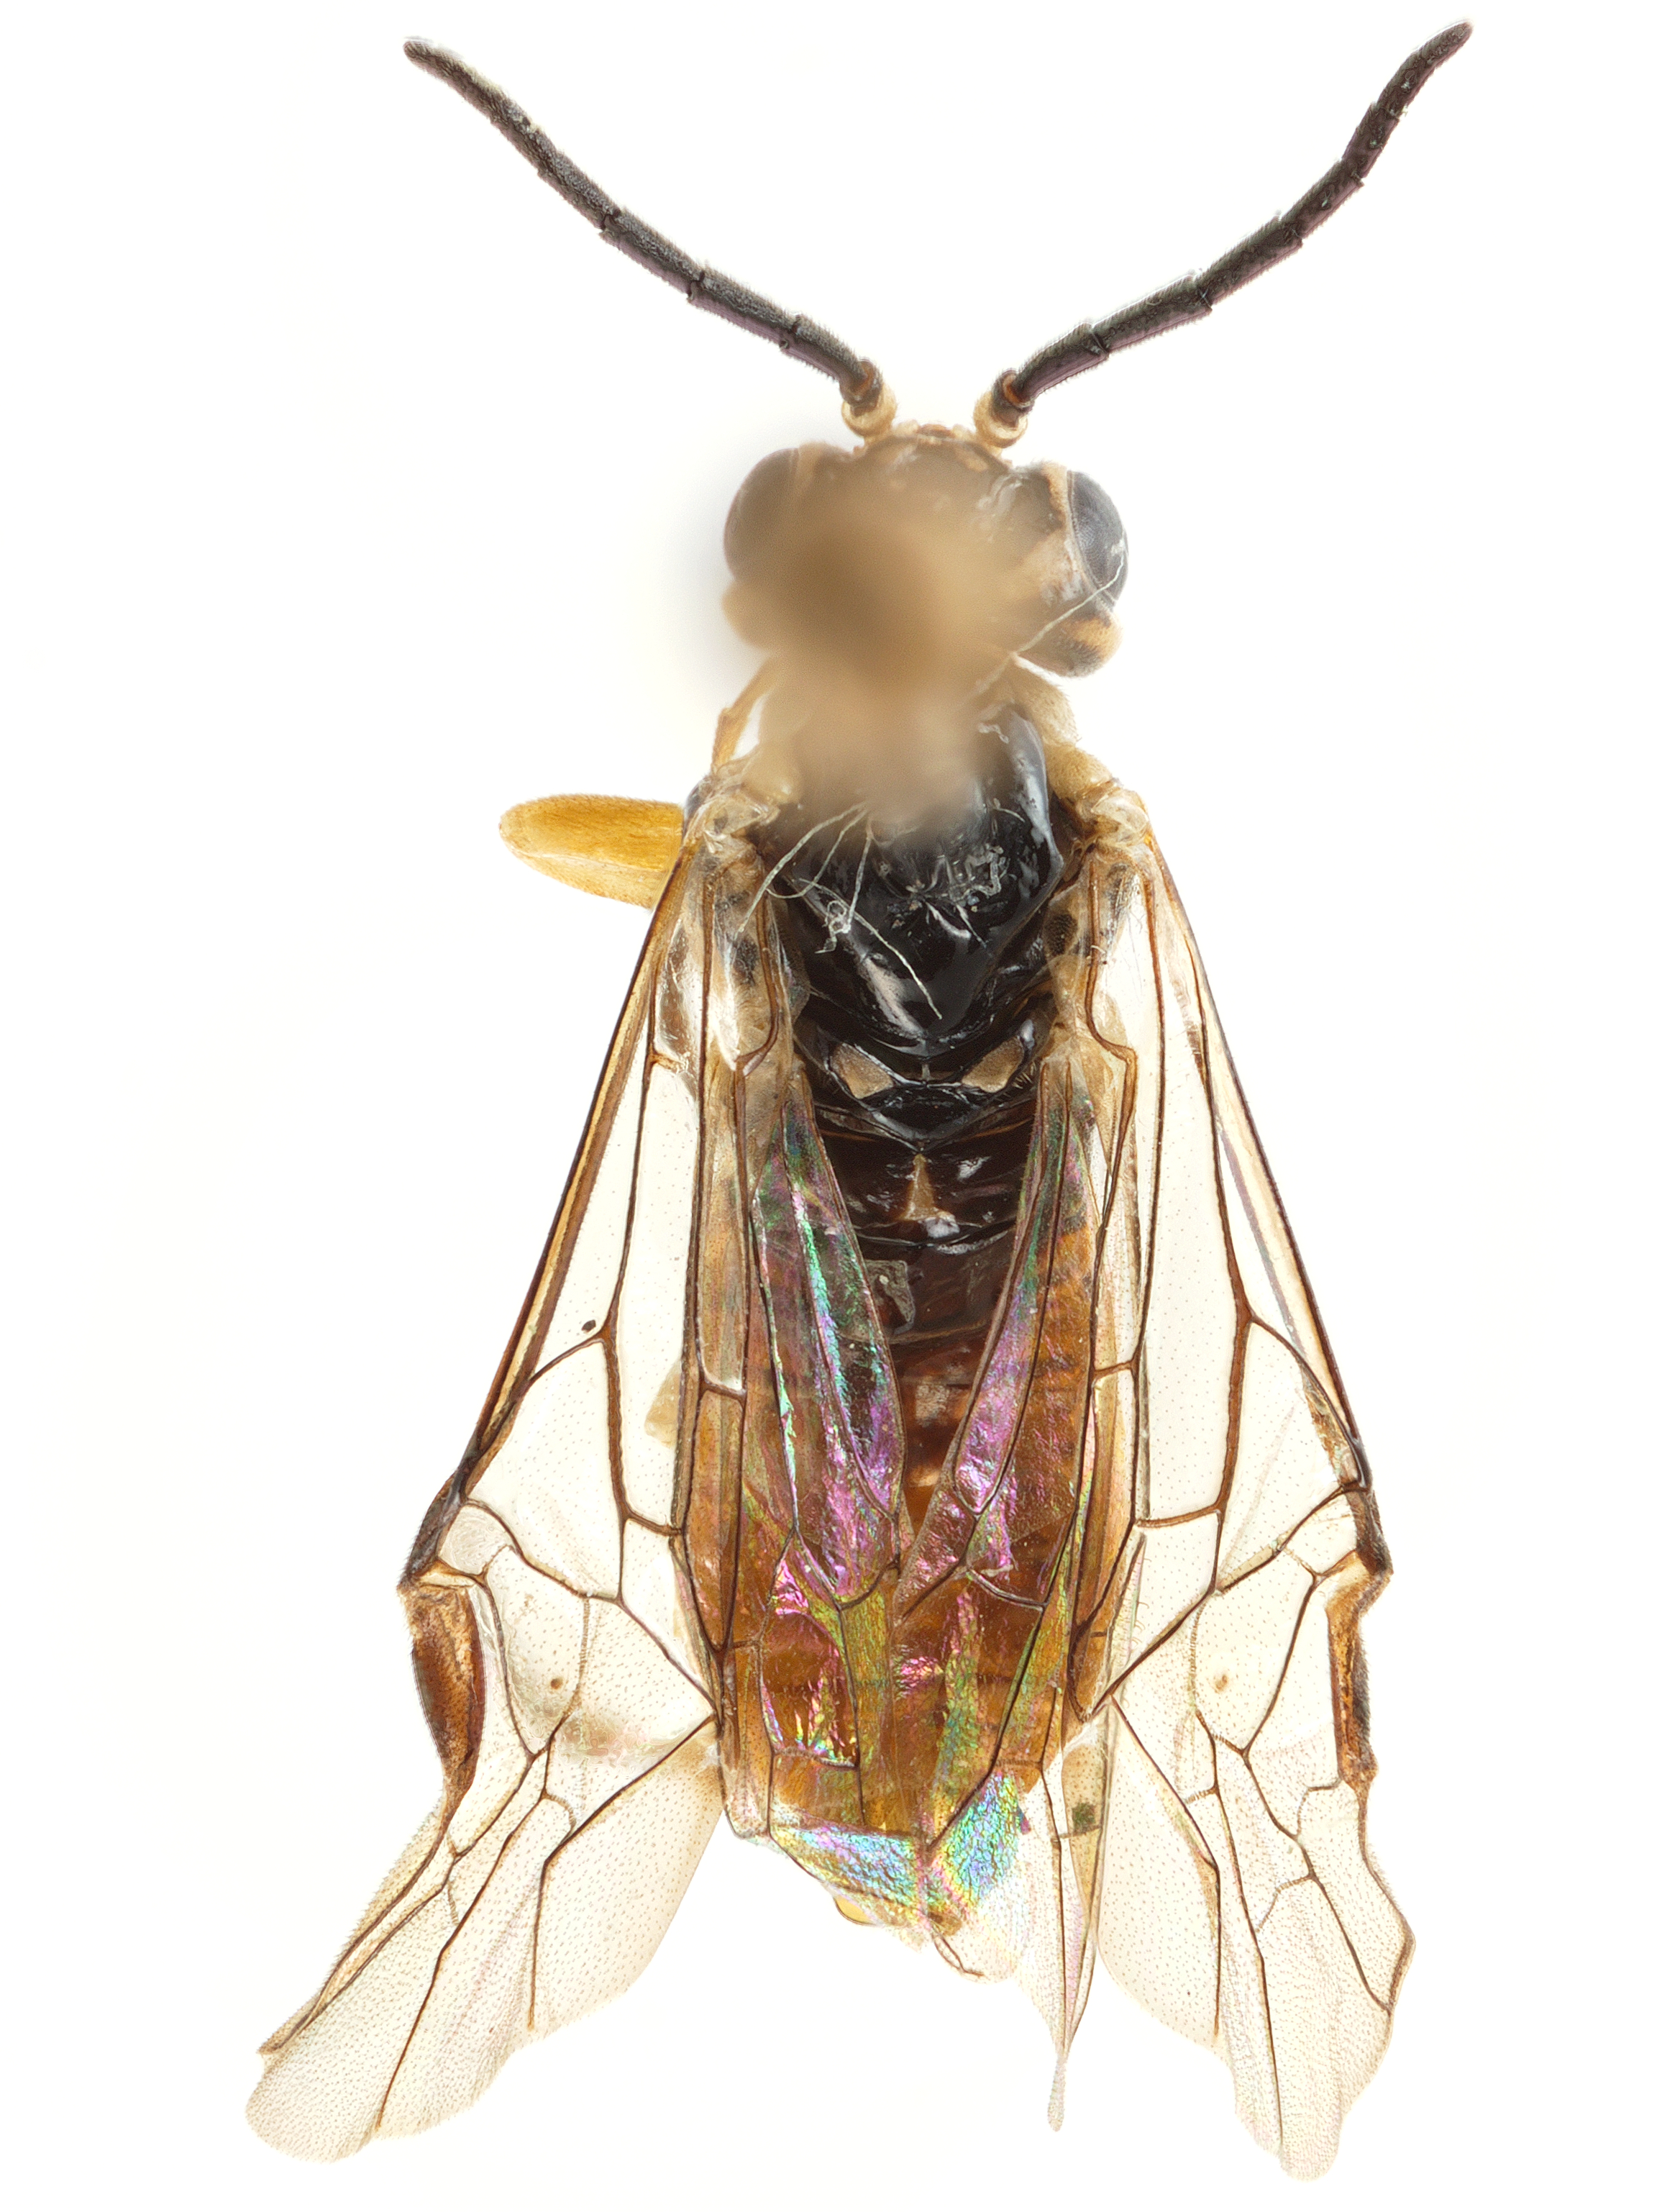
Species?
Eriocampidea arizonensis
